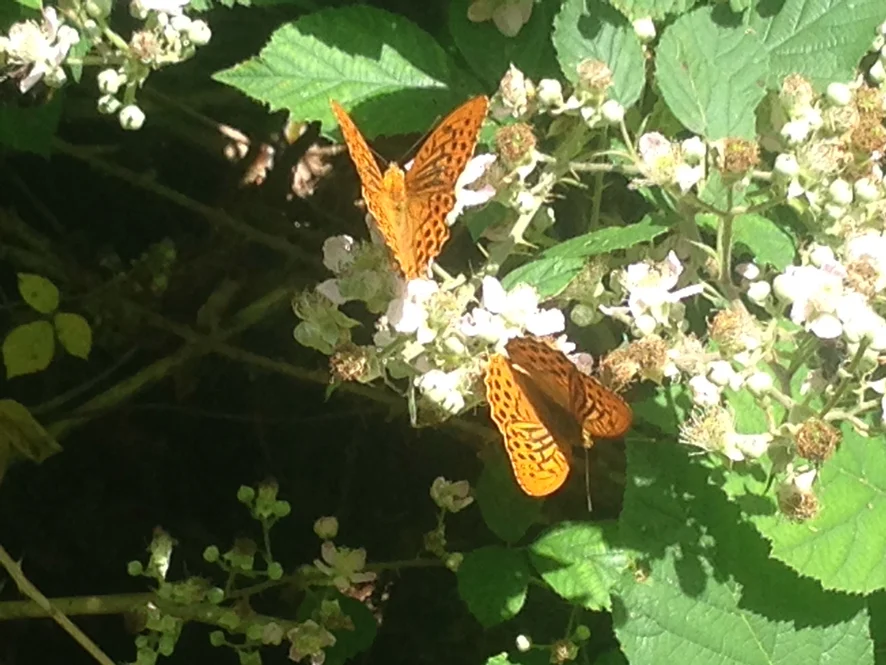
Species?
Argynnis paphia
